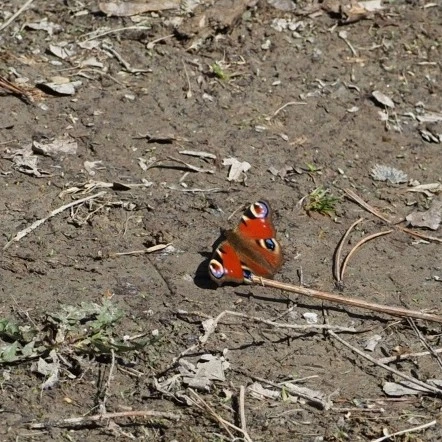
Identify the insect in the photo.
Aglais io
